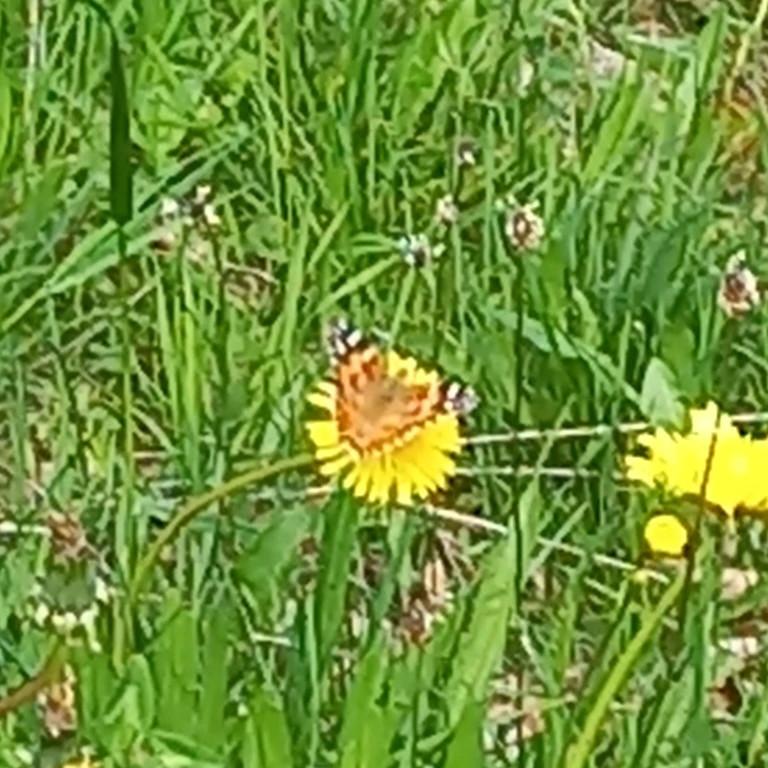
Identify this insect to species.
Vanessa cardui
